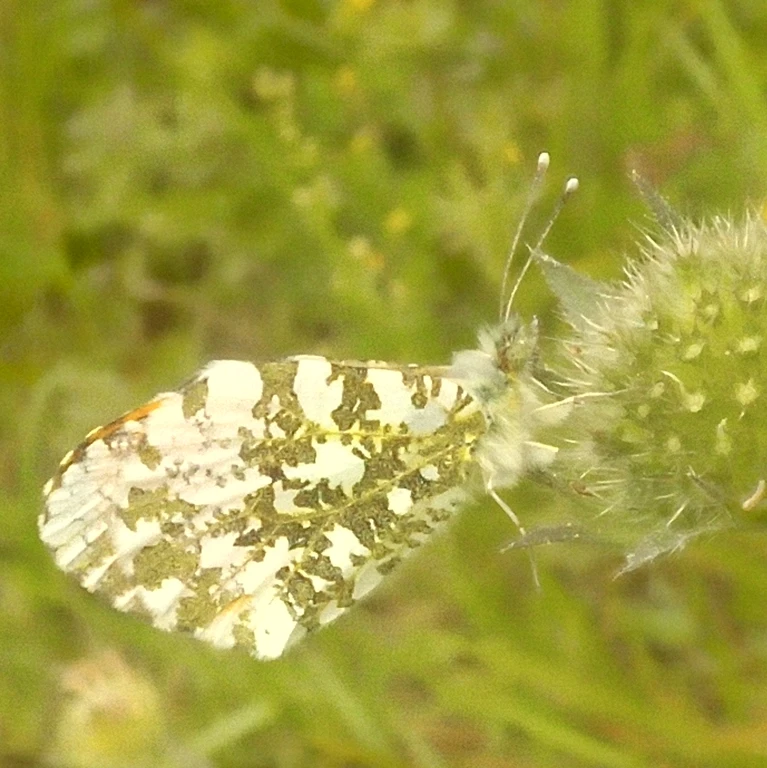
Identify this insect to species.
Anthocharis cardamines
